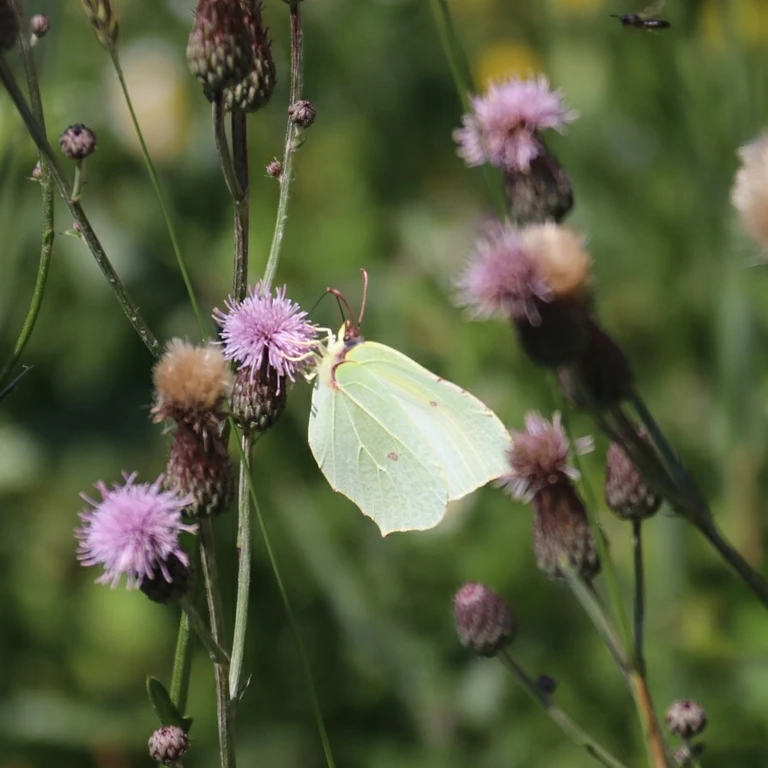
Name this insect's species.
Gonepteryx rhamni
